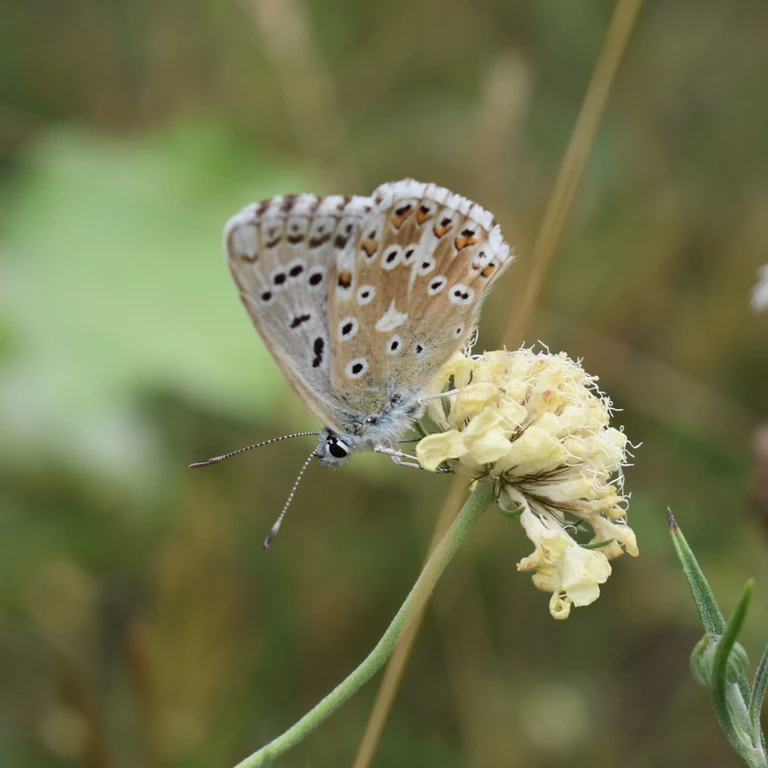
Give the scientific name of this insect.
Lysandra coridon
